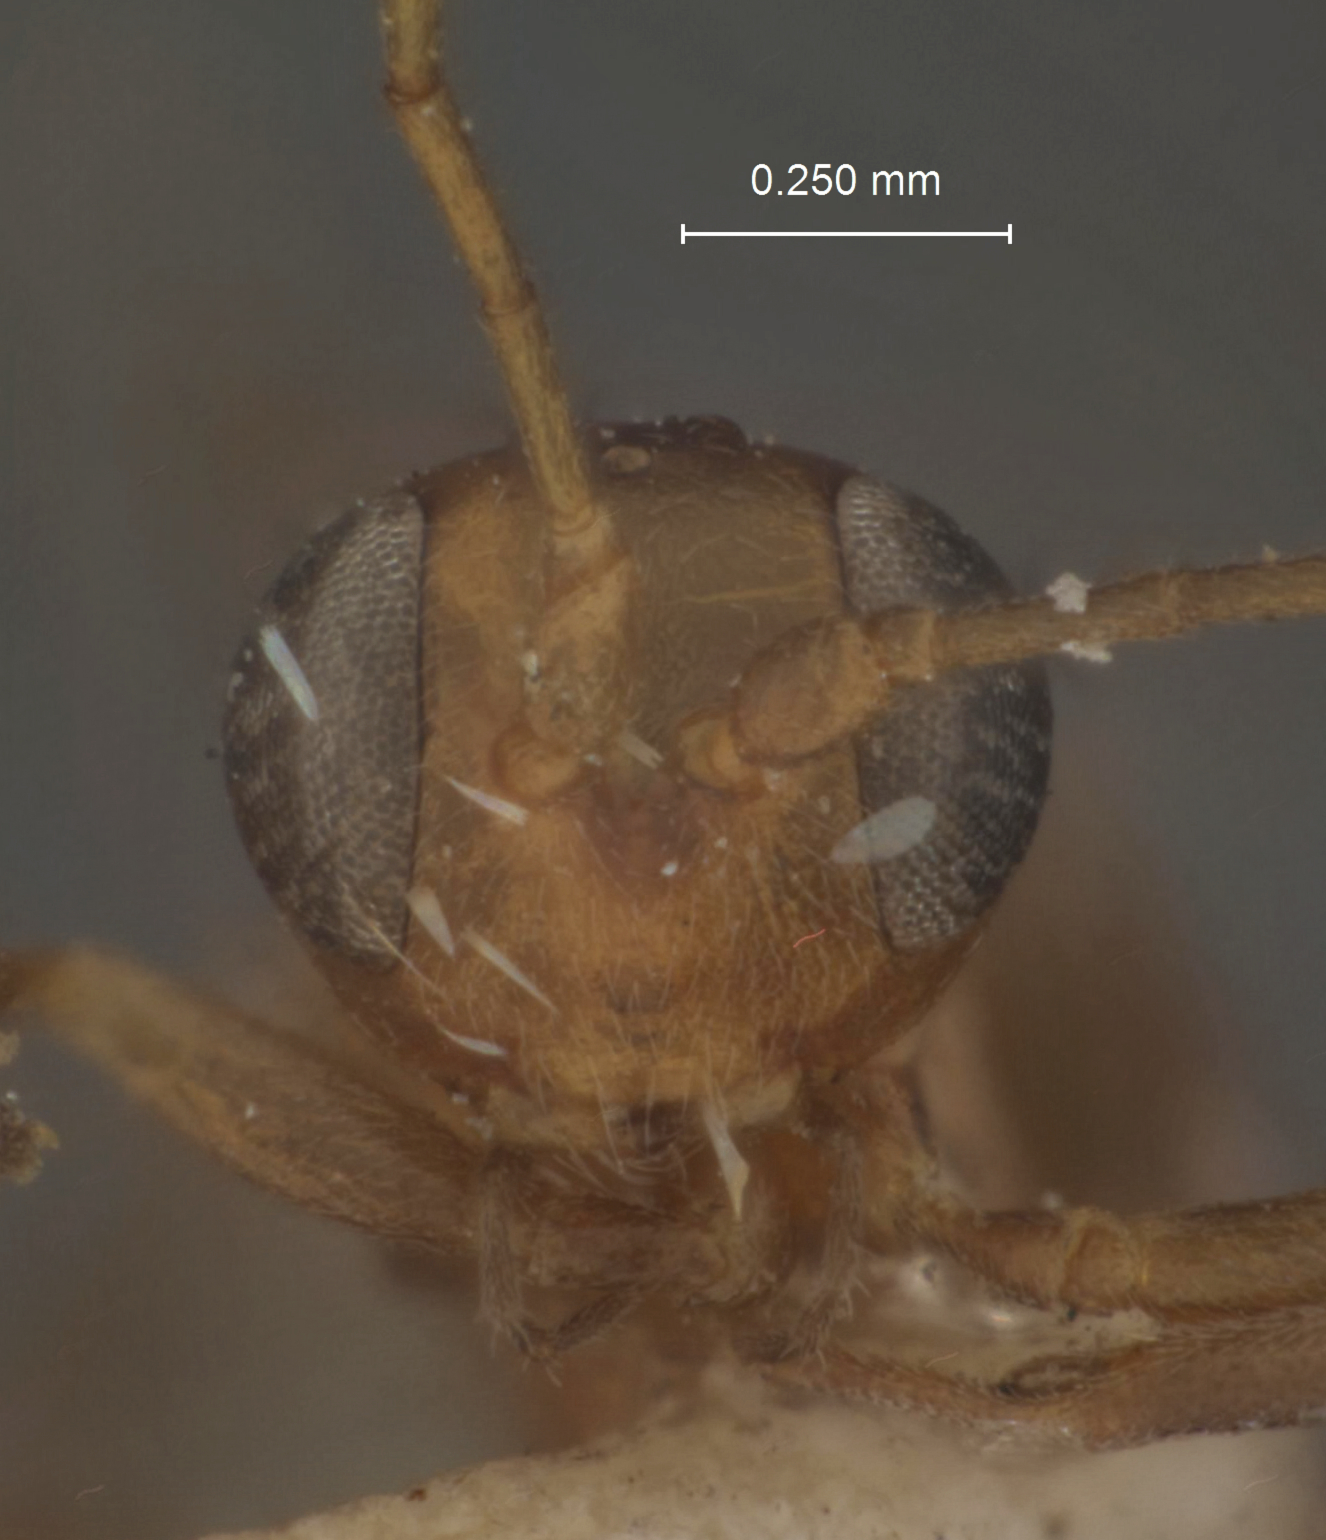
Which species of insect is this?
Hemiteles variegatus
